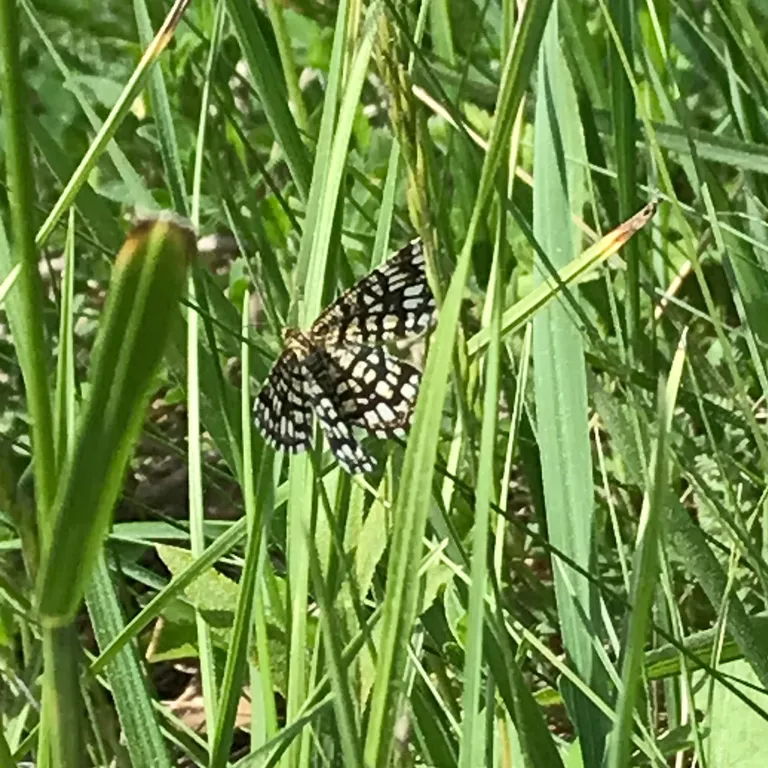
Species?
Chiasmia clathrata
